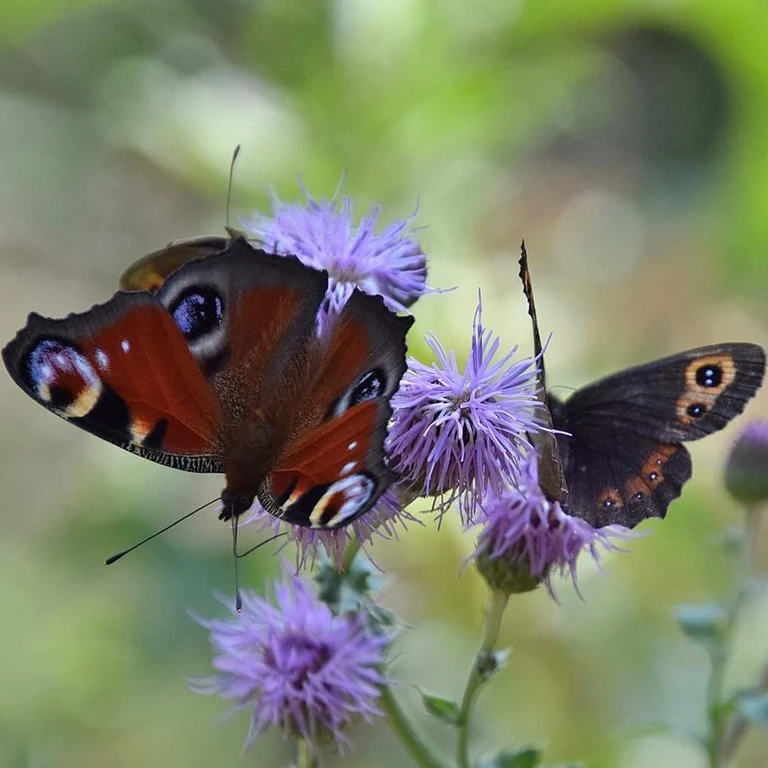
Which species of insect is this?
Aglais io
